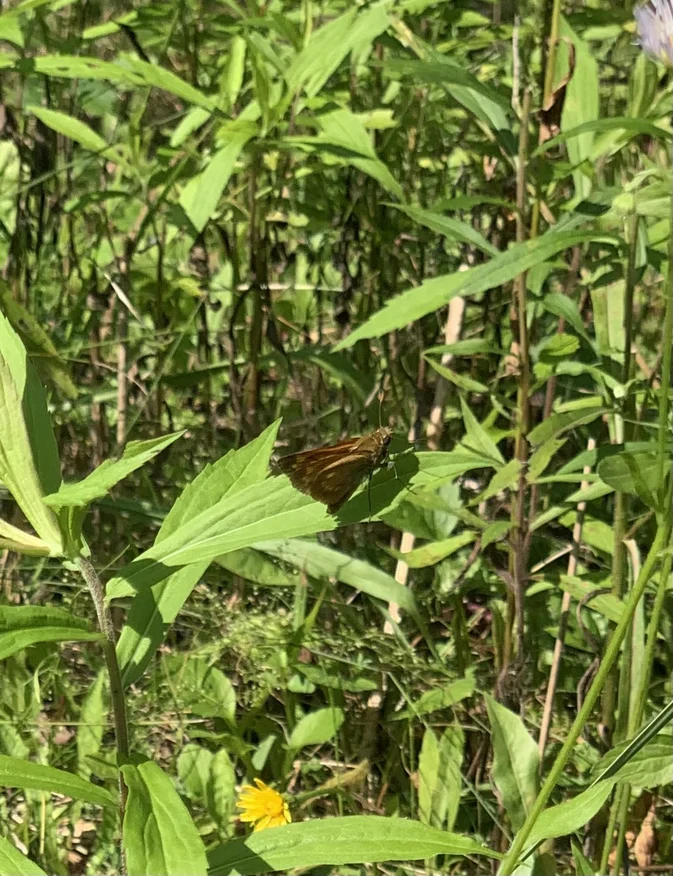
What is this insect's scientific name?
Ochlodes sylvanus (also Ochlodes venata)
